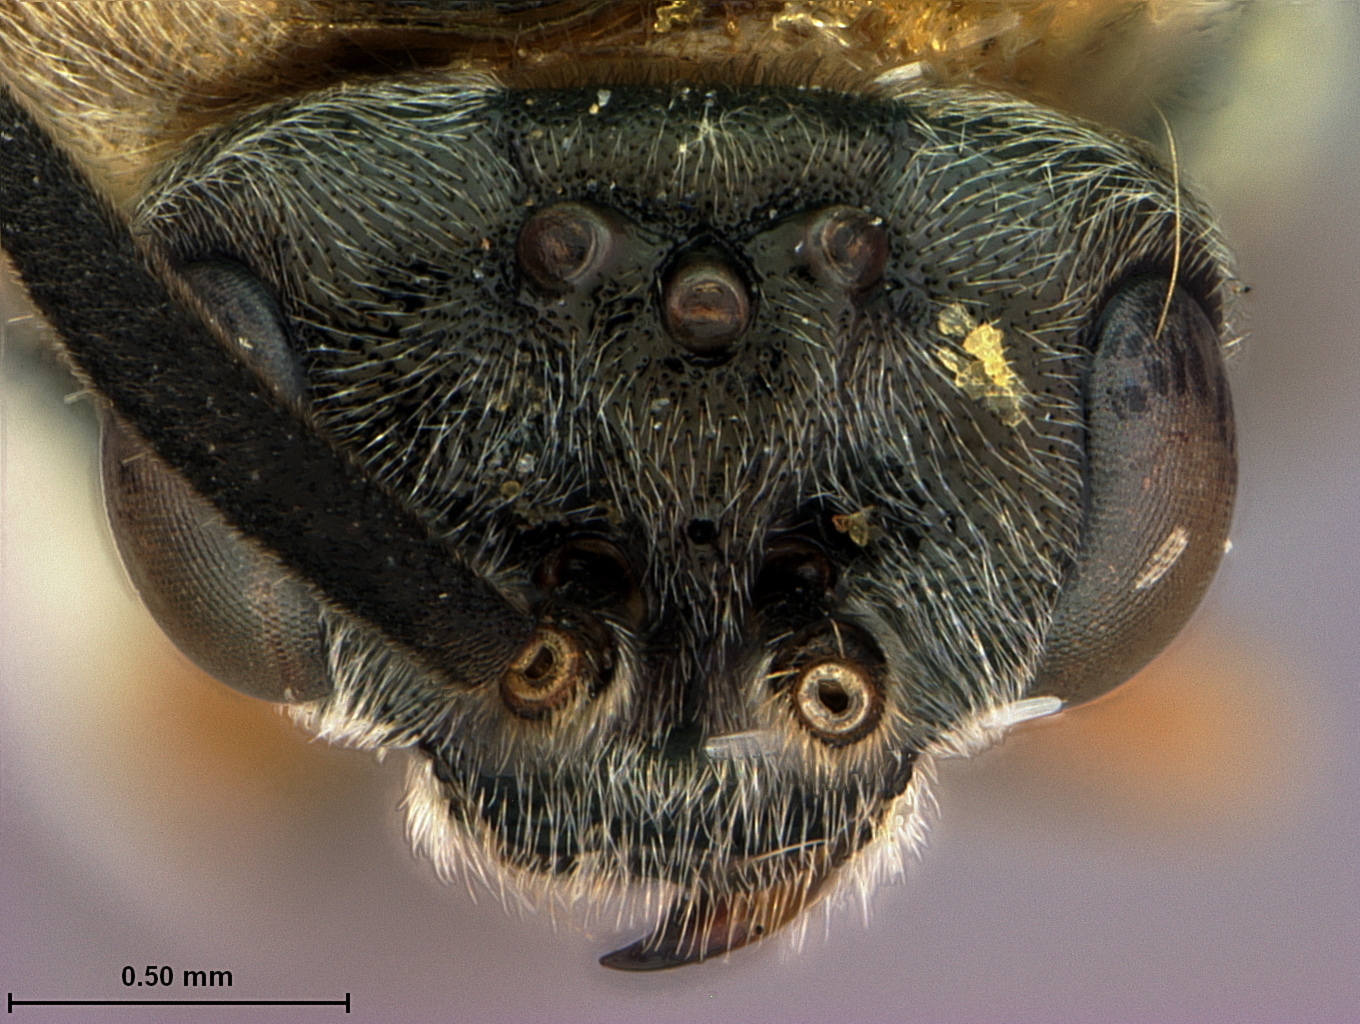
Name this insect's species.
Sterictiphora transversa
